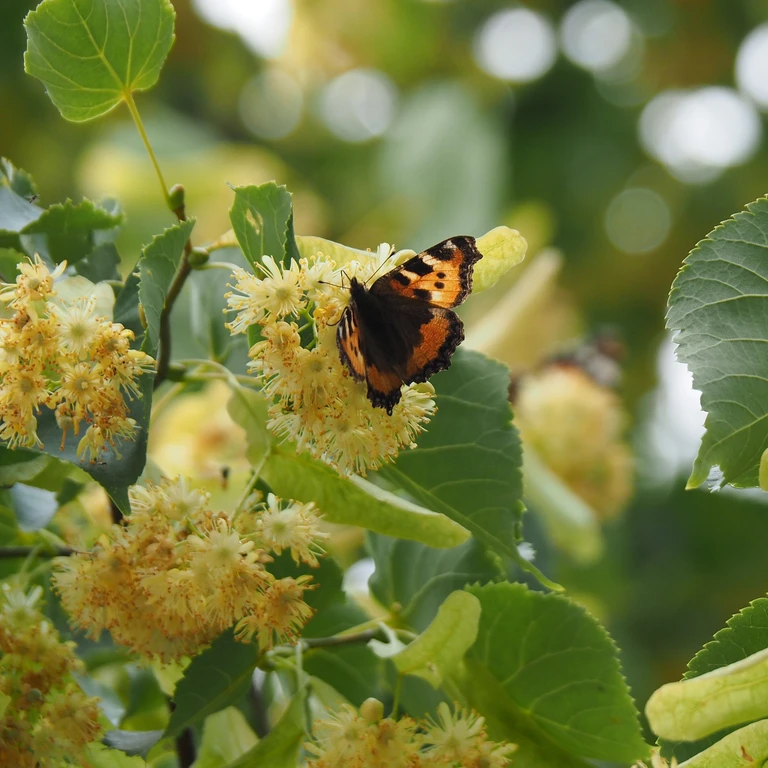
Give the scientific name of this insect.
Aglais urticae
